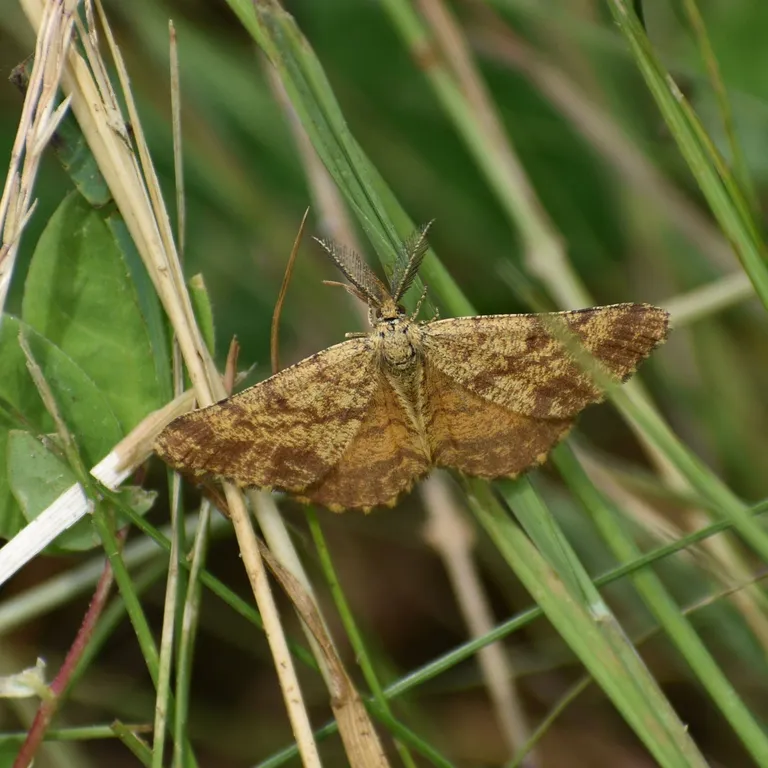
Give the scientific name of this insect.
Ematurga atomaria
